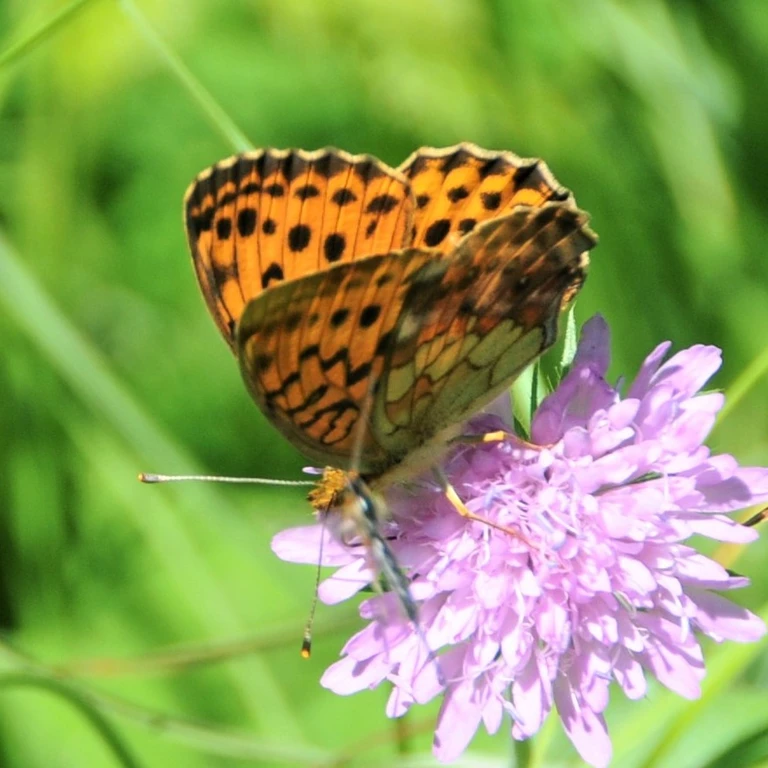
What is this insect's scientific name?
Brenthis daphne
